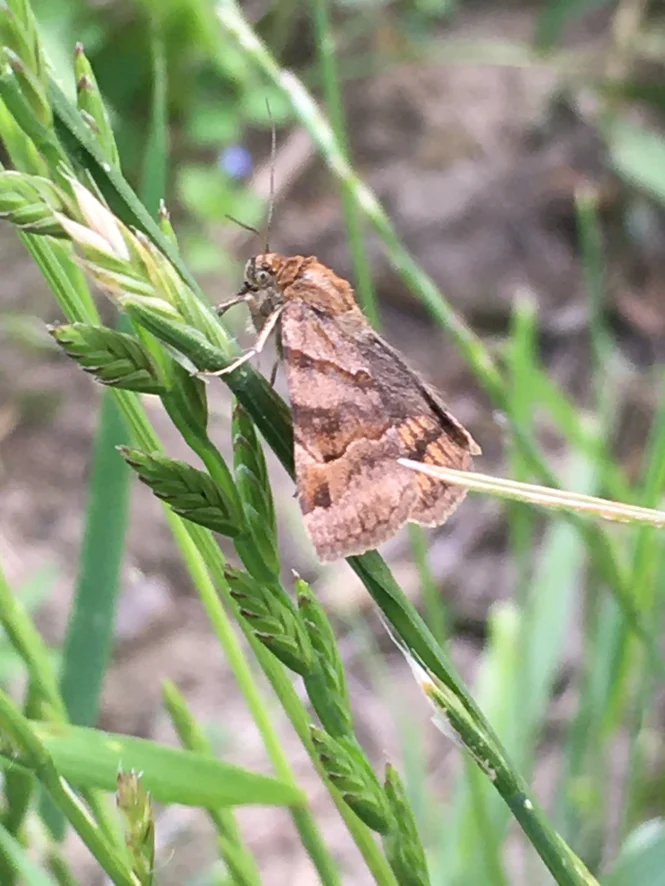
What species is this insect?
Euclidia glyphica
